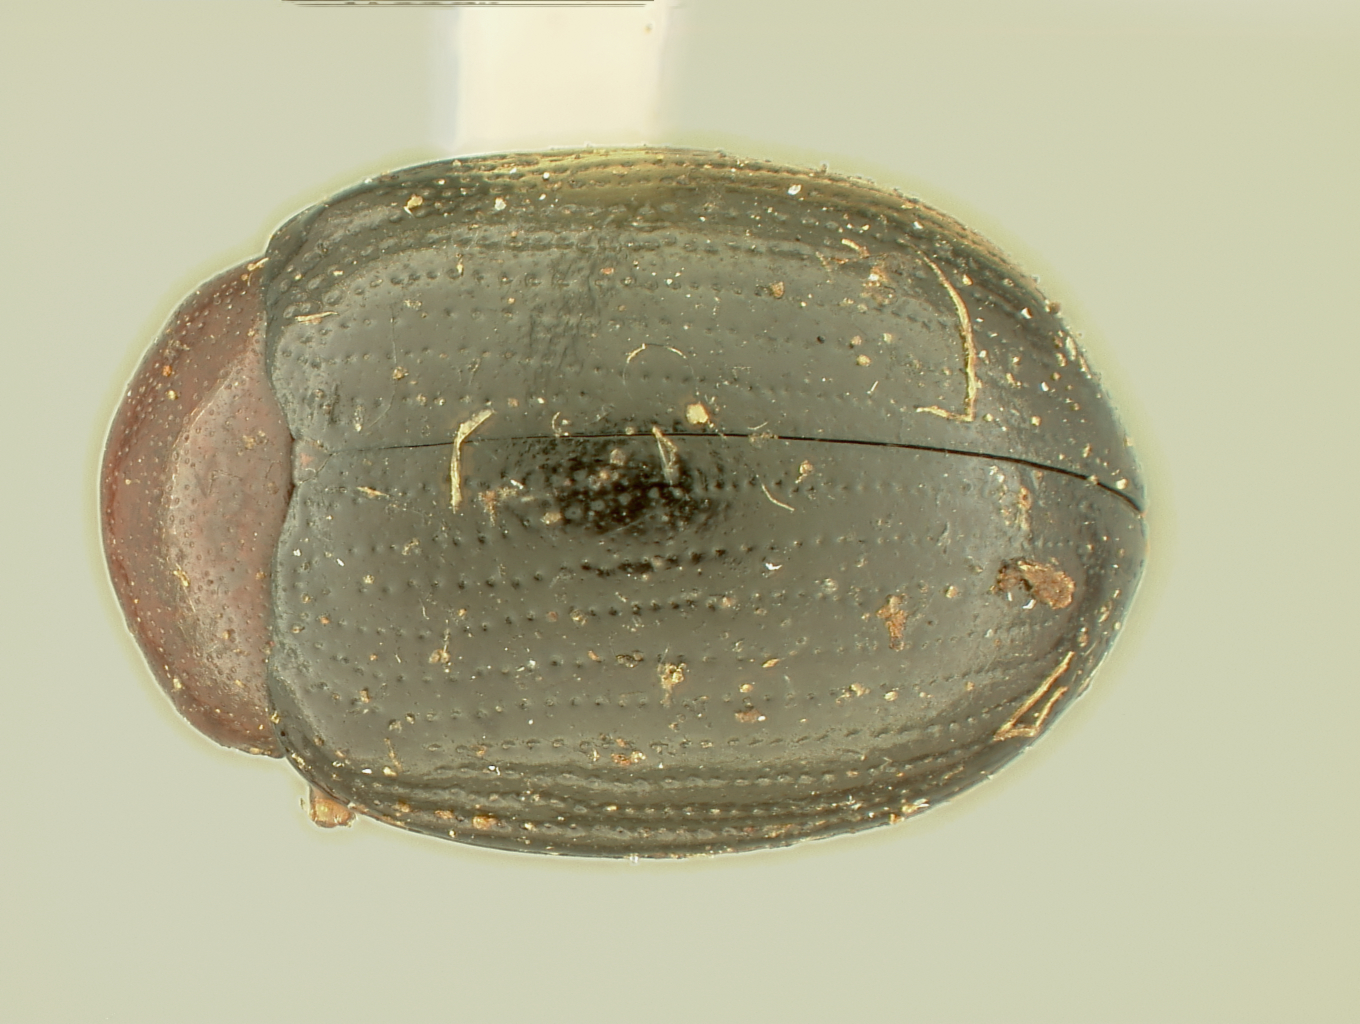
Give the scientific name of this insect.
Podagricomela bakeri
